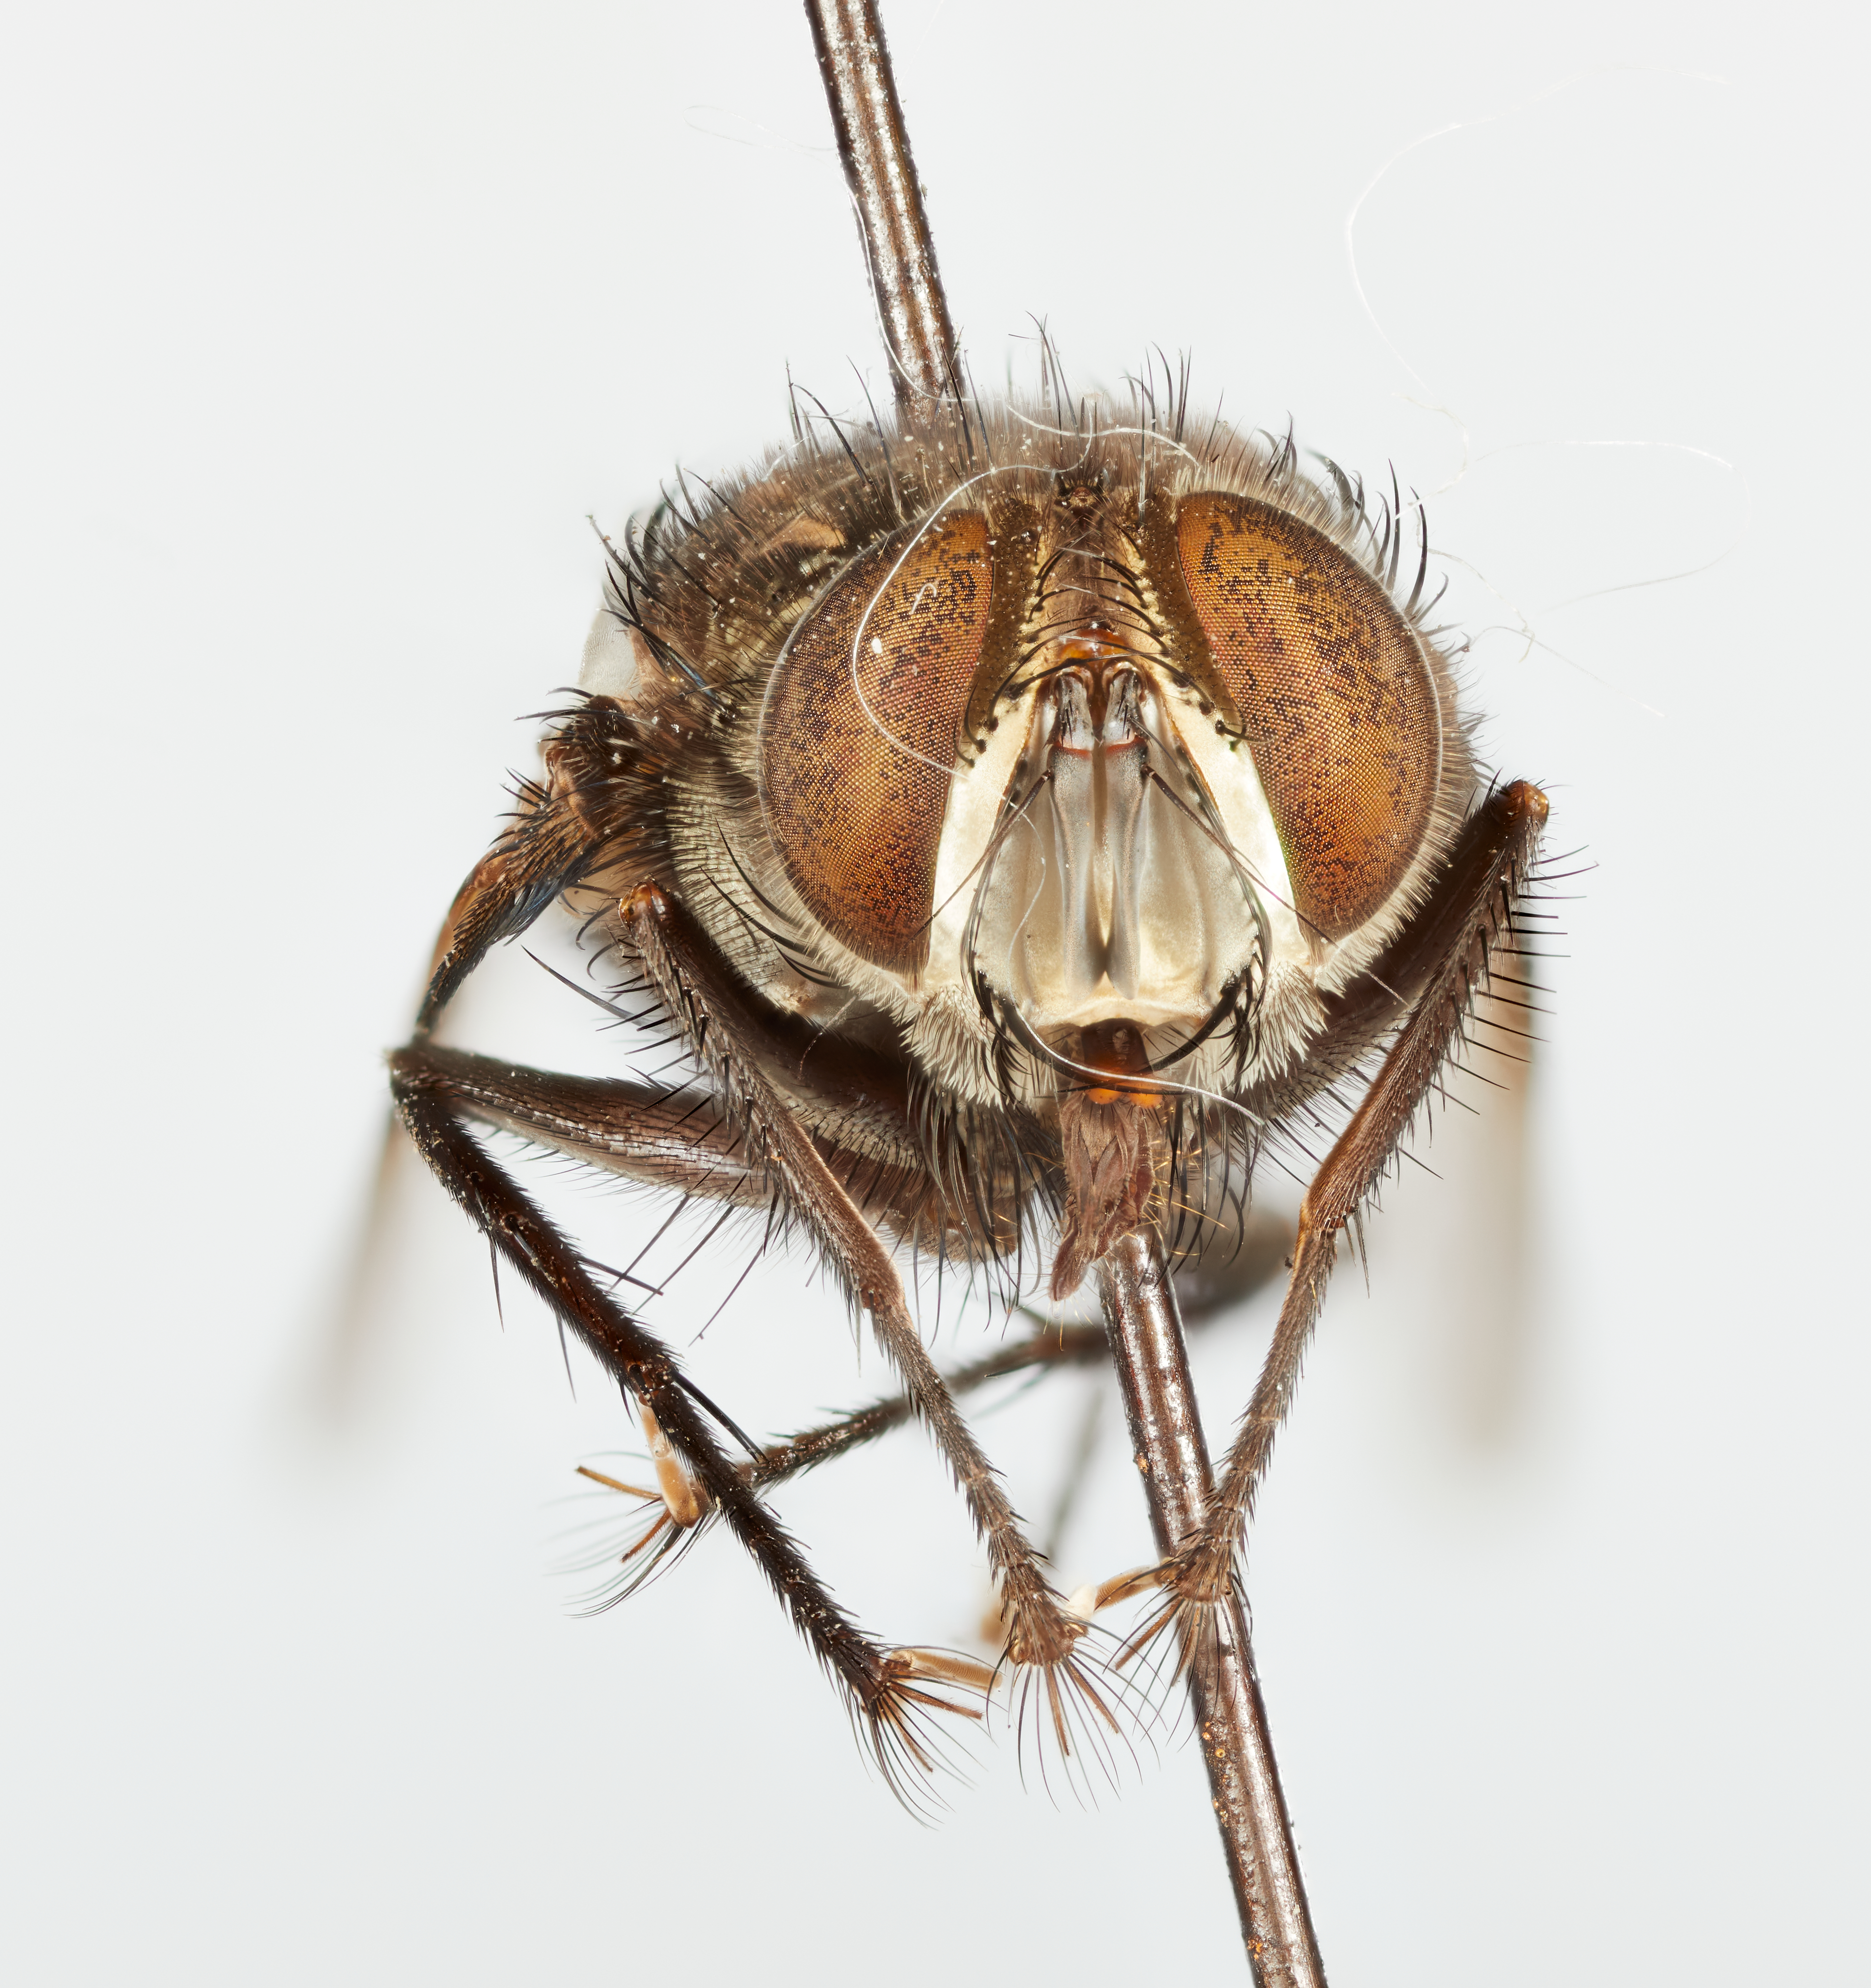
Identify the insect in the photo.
Phorocera virilis
